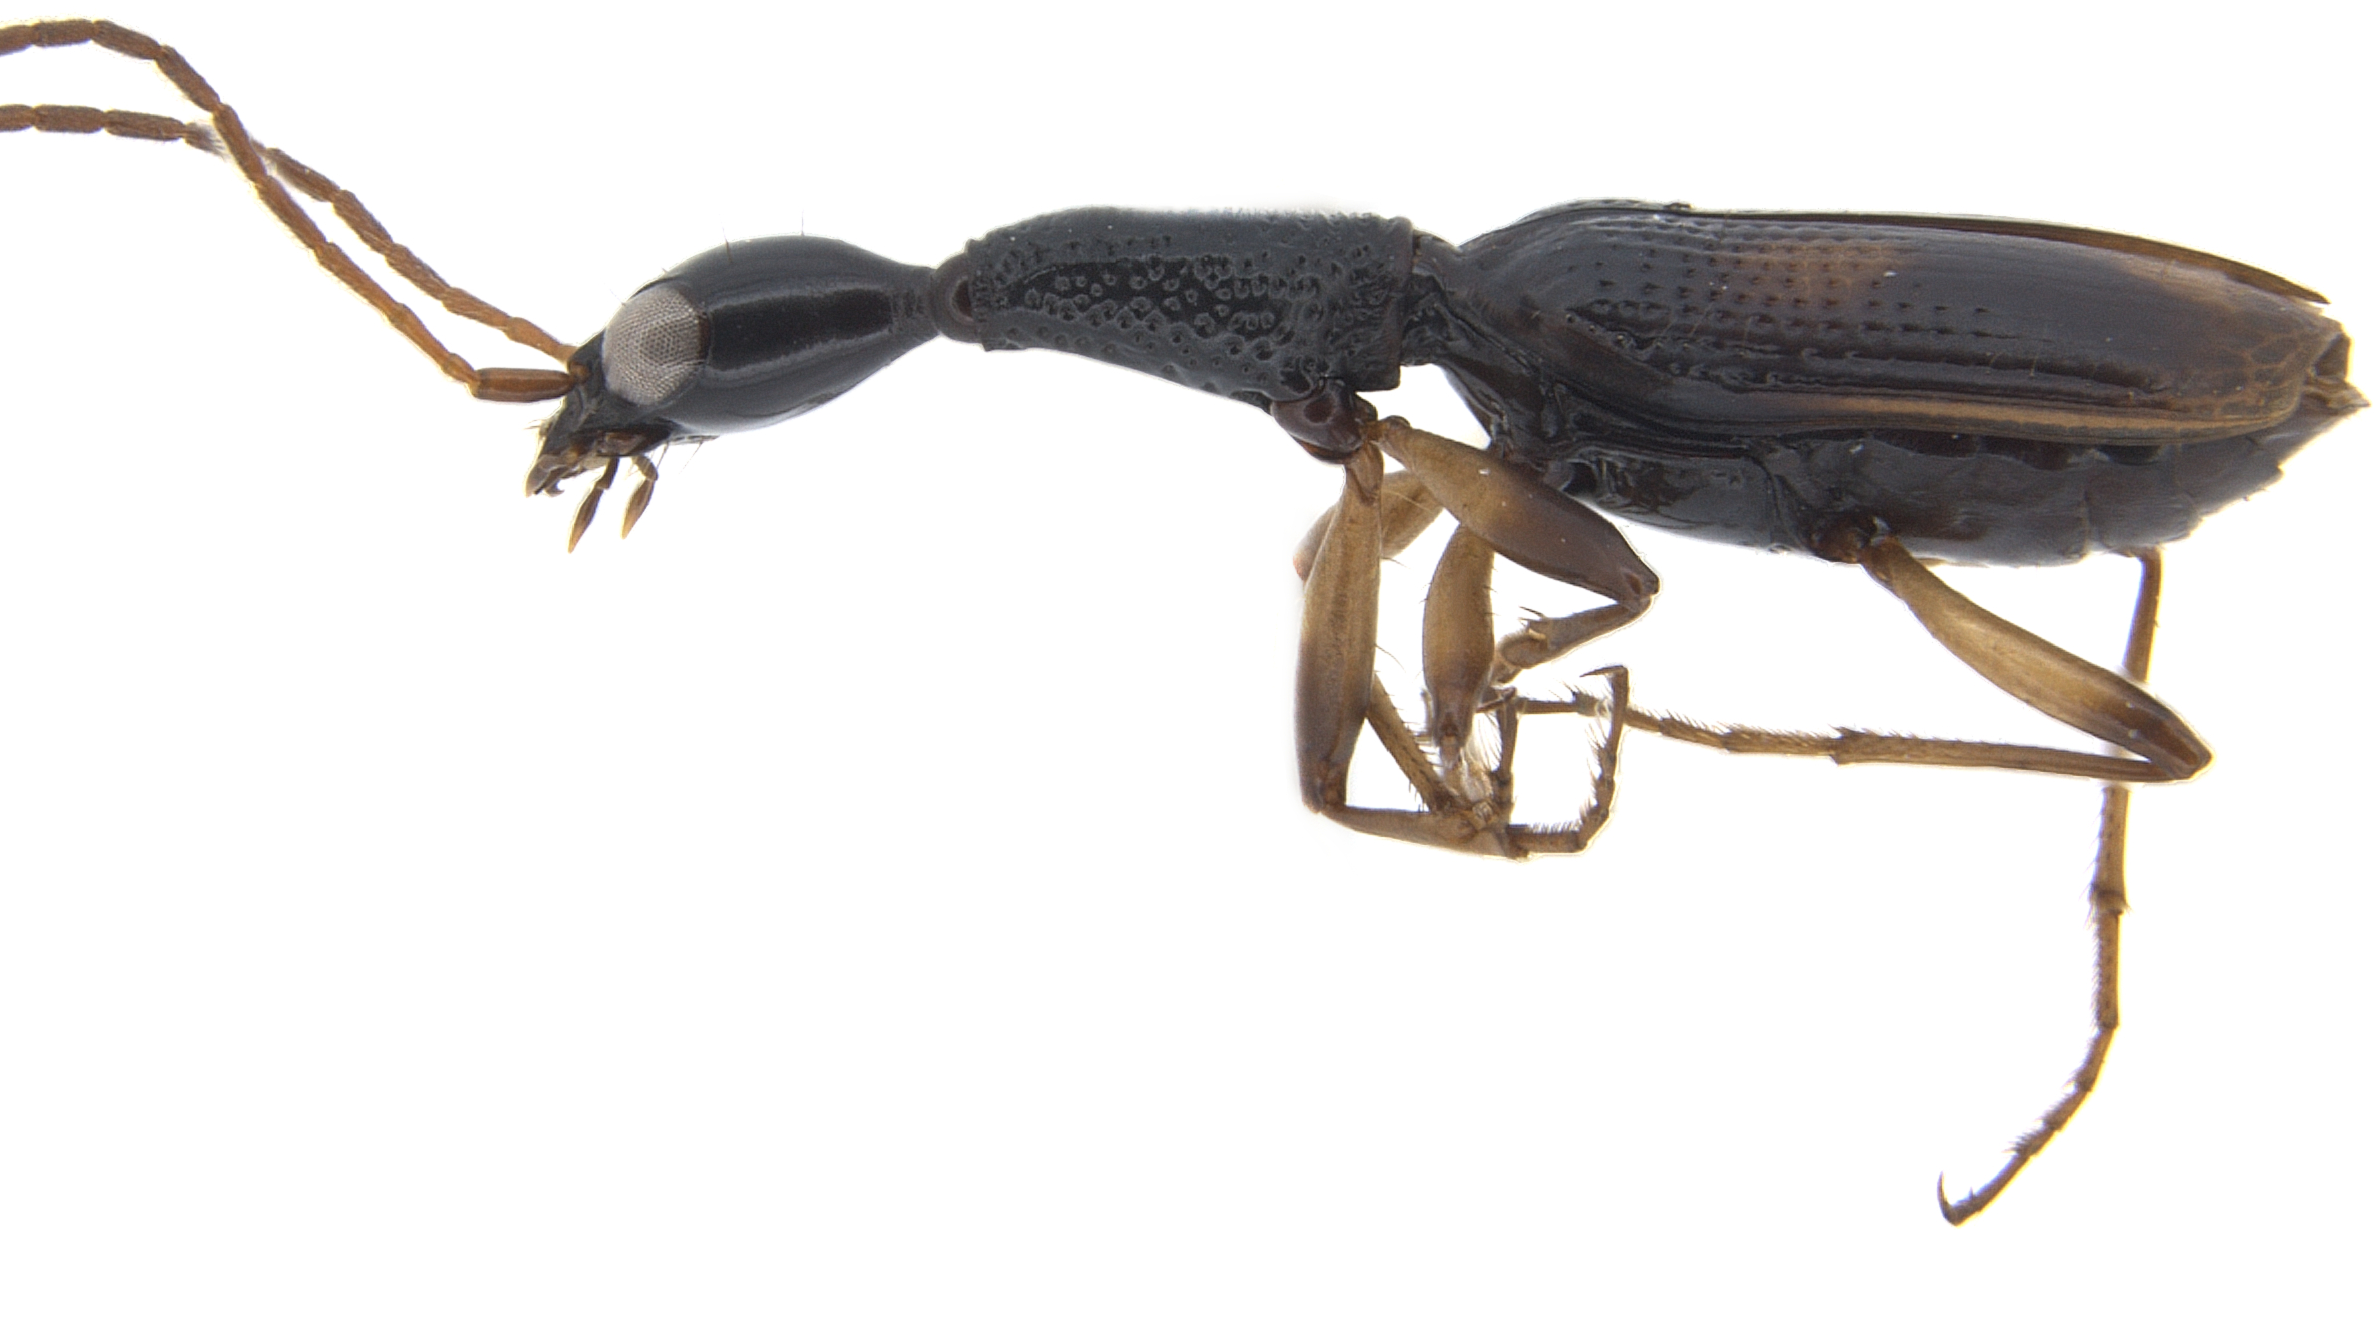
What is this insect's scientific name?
Colliuris tristigma
